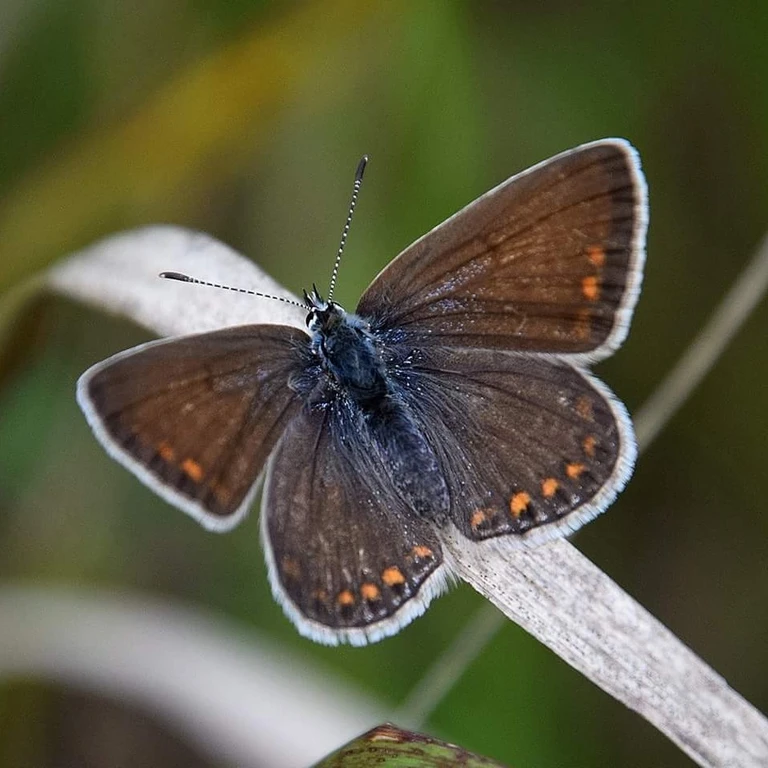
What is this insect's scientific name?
Polyommatus icarus
